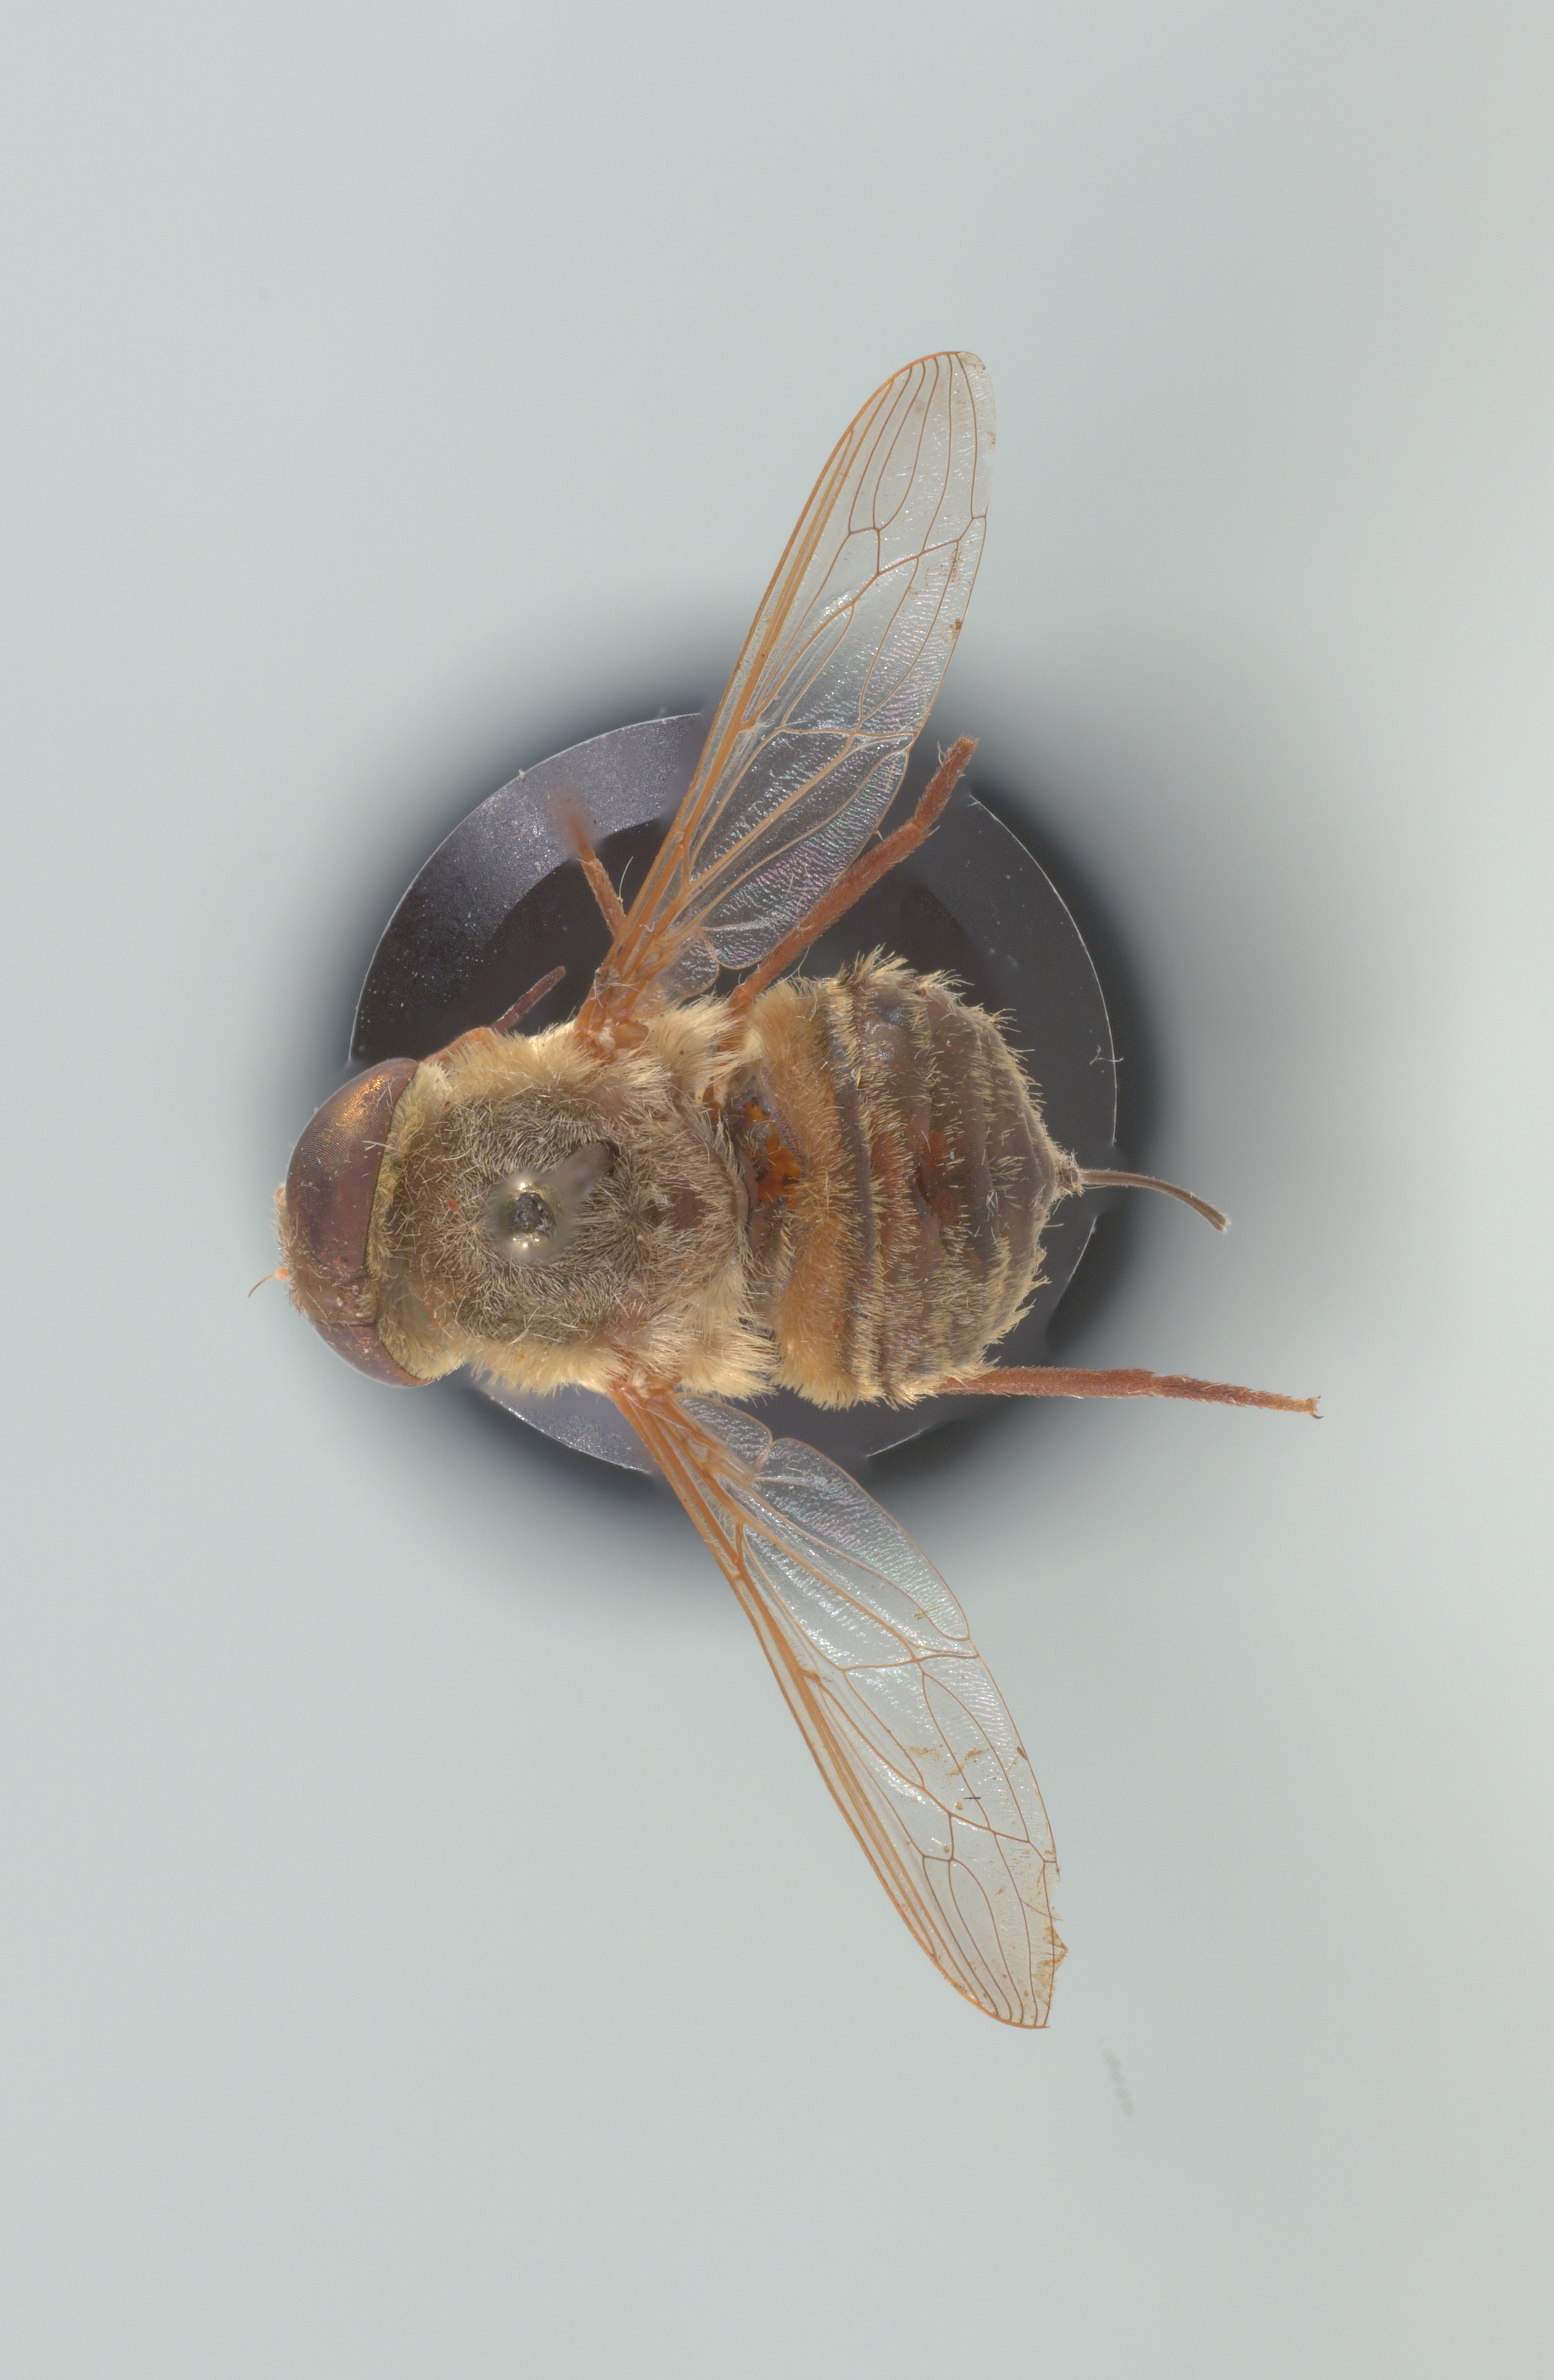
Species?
Neorhynchocephalus volaticus
